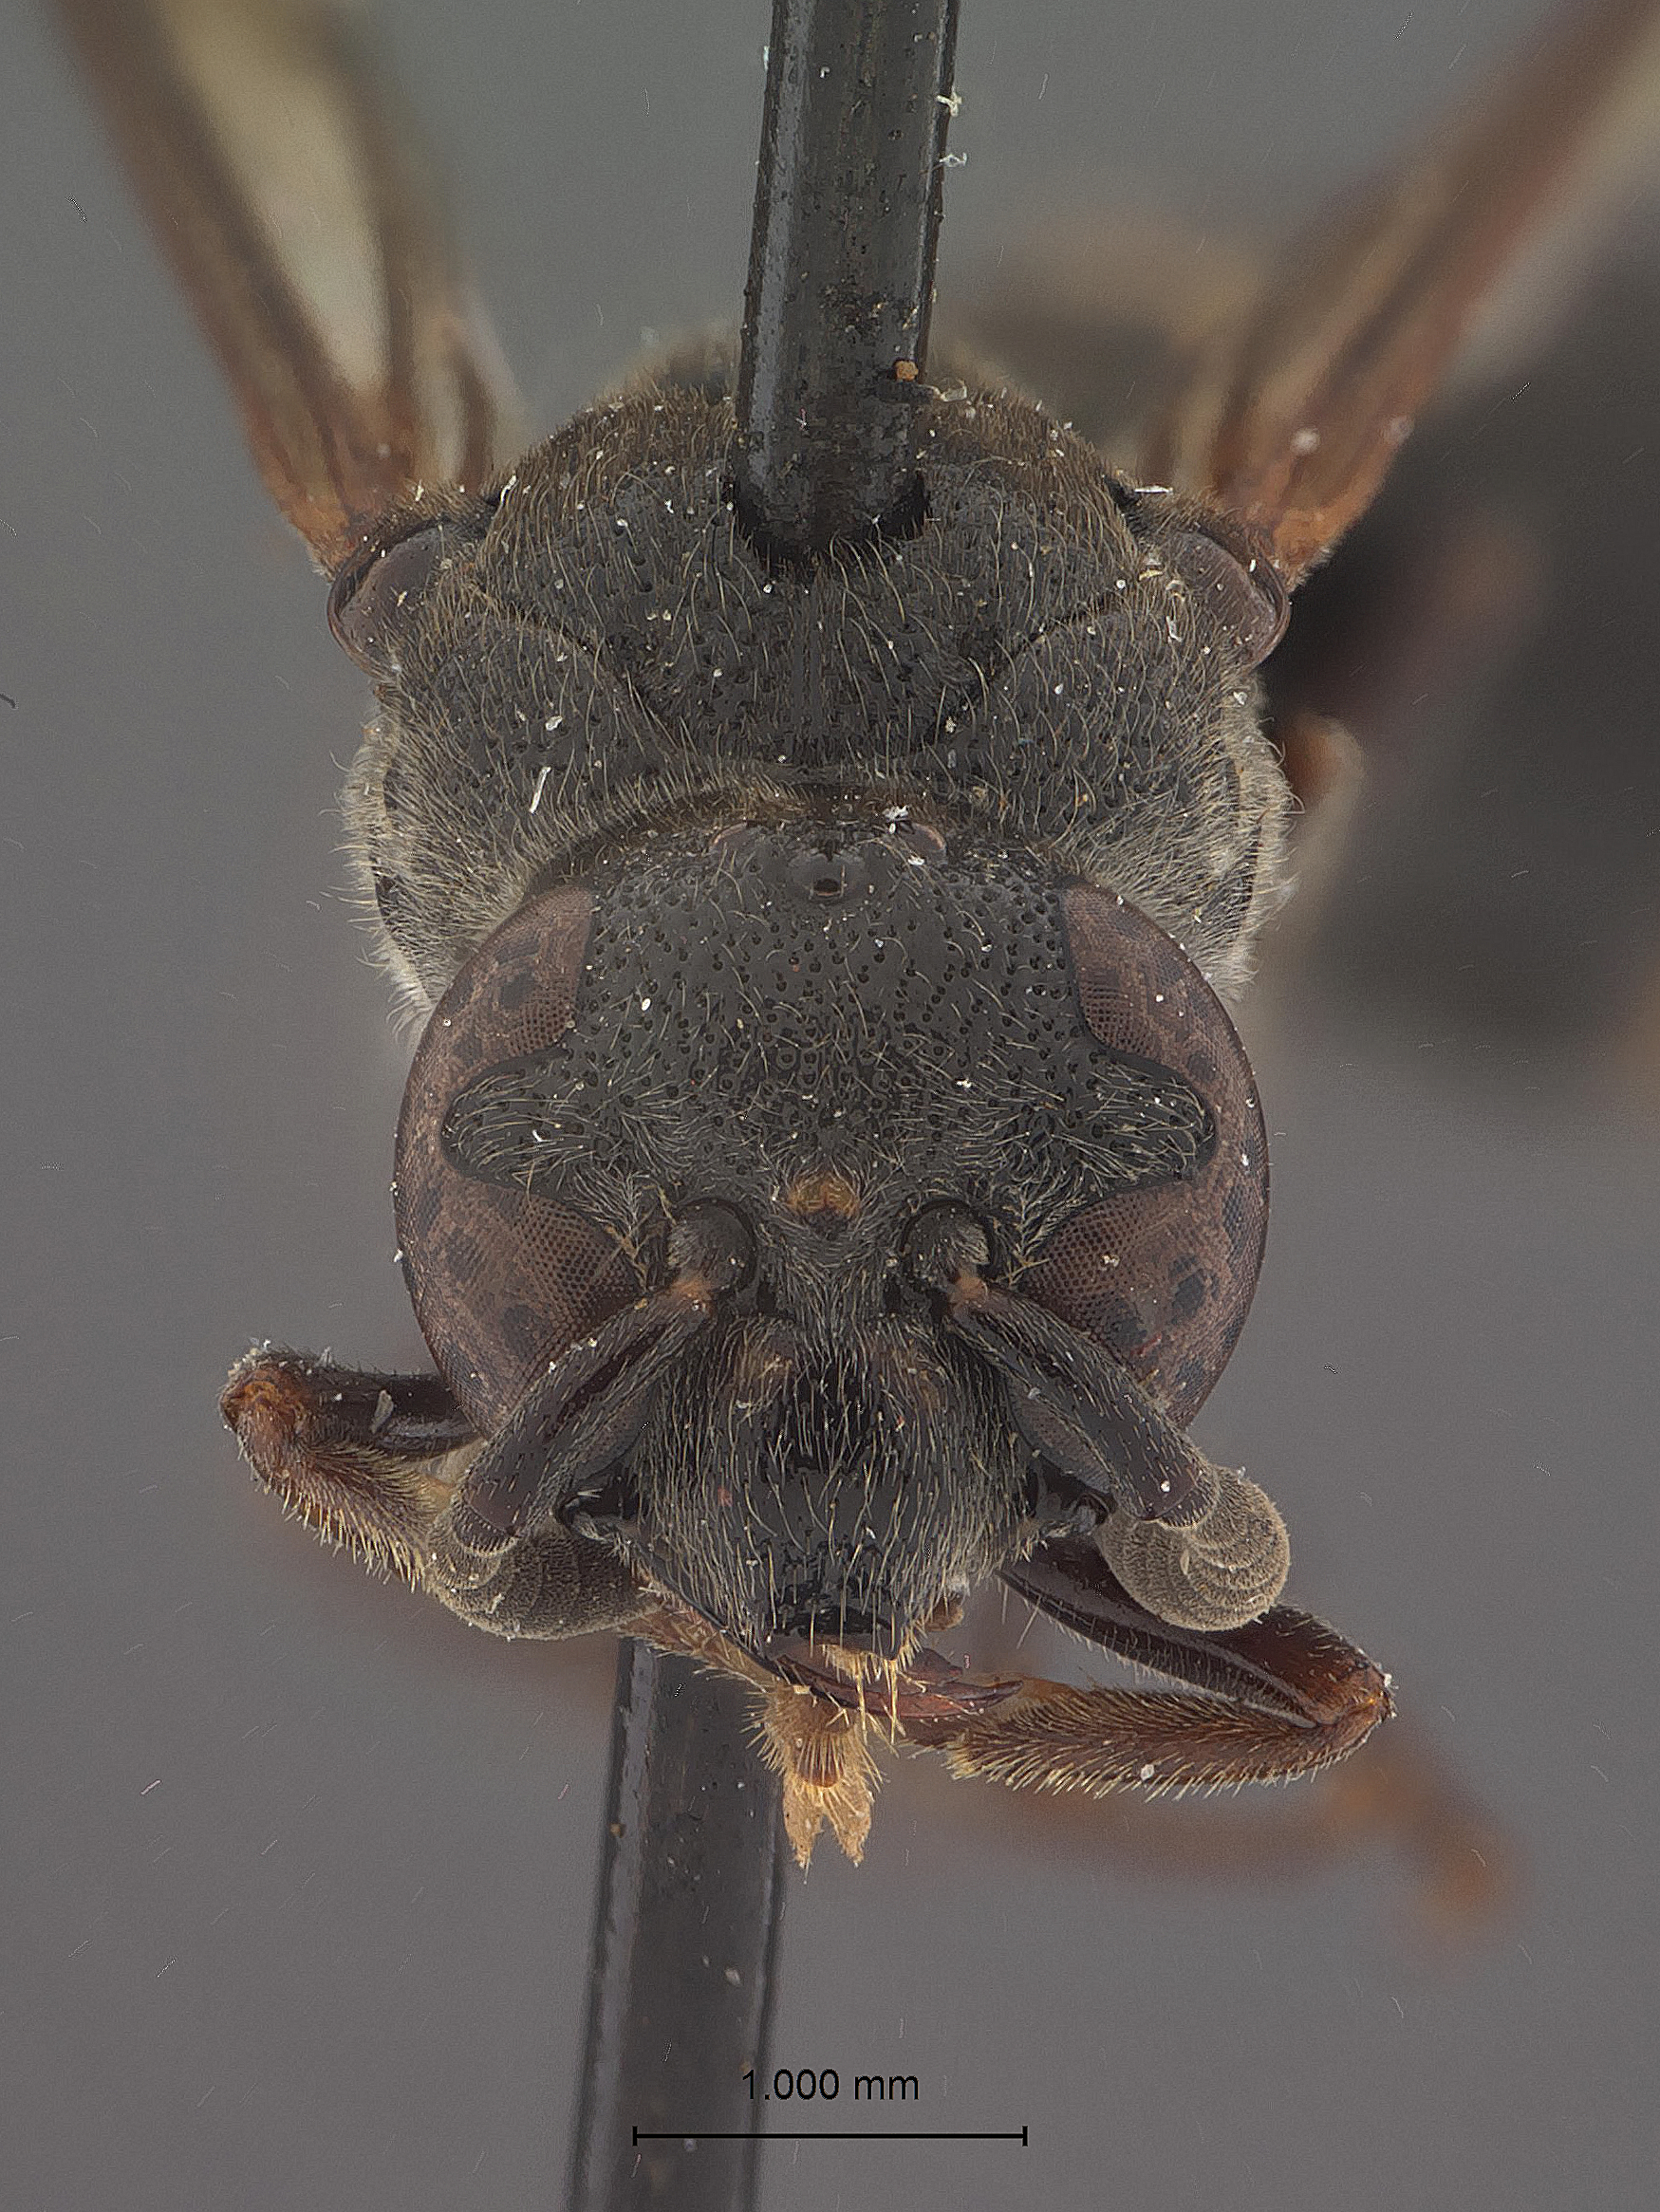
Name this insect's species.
Symmorphus ambotretus
